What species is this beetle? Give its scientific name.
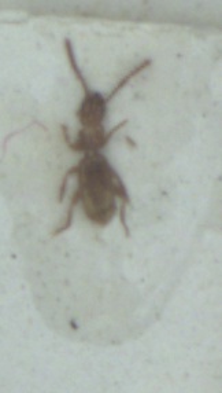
Aepus marinus
